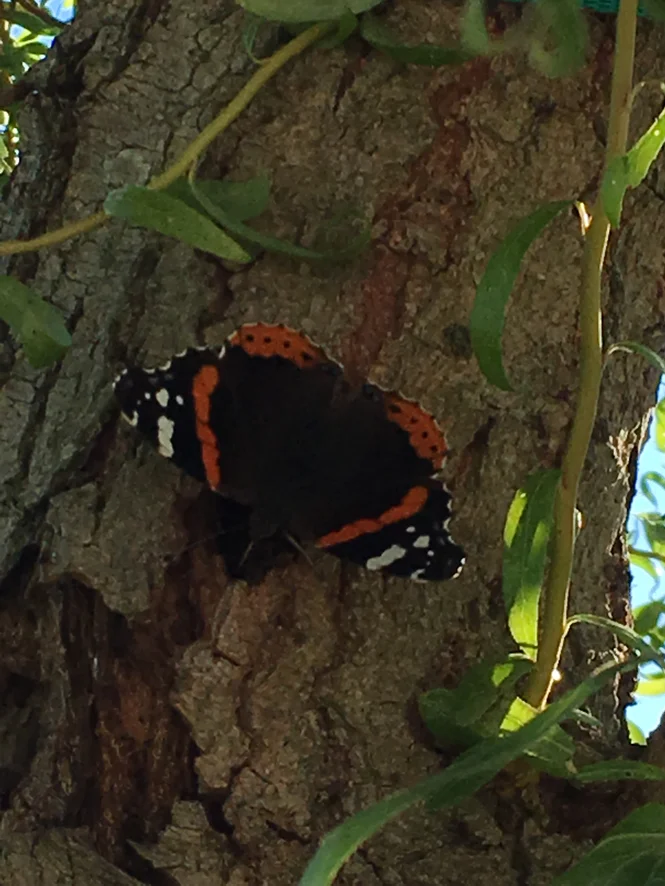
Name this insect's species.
Vanessa atalanta
